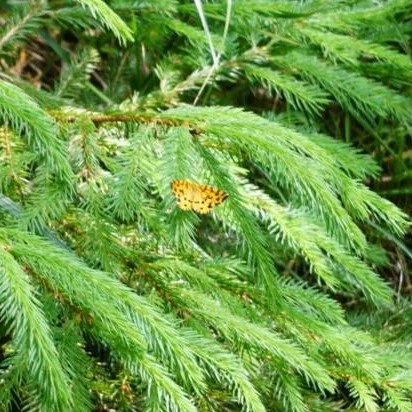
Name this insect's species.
Pseudopanthera macularia
